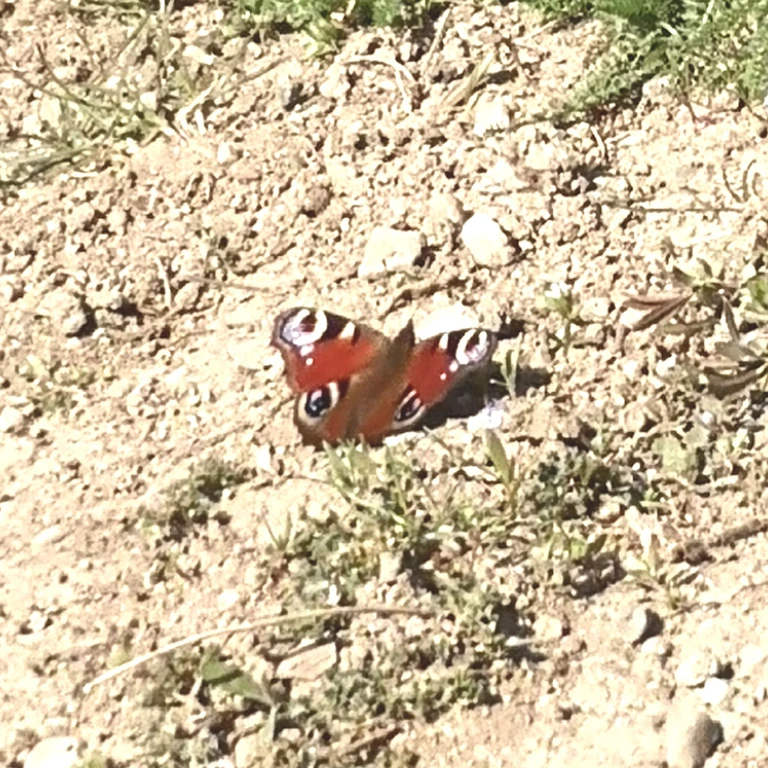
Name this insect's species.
Aglais io
